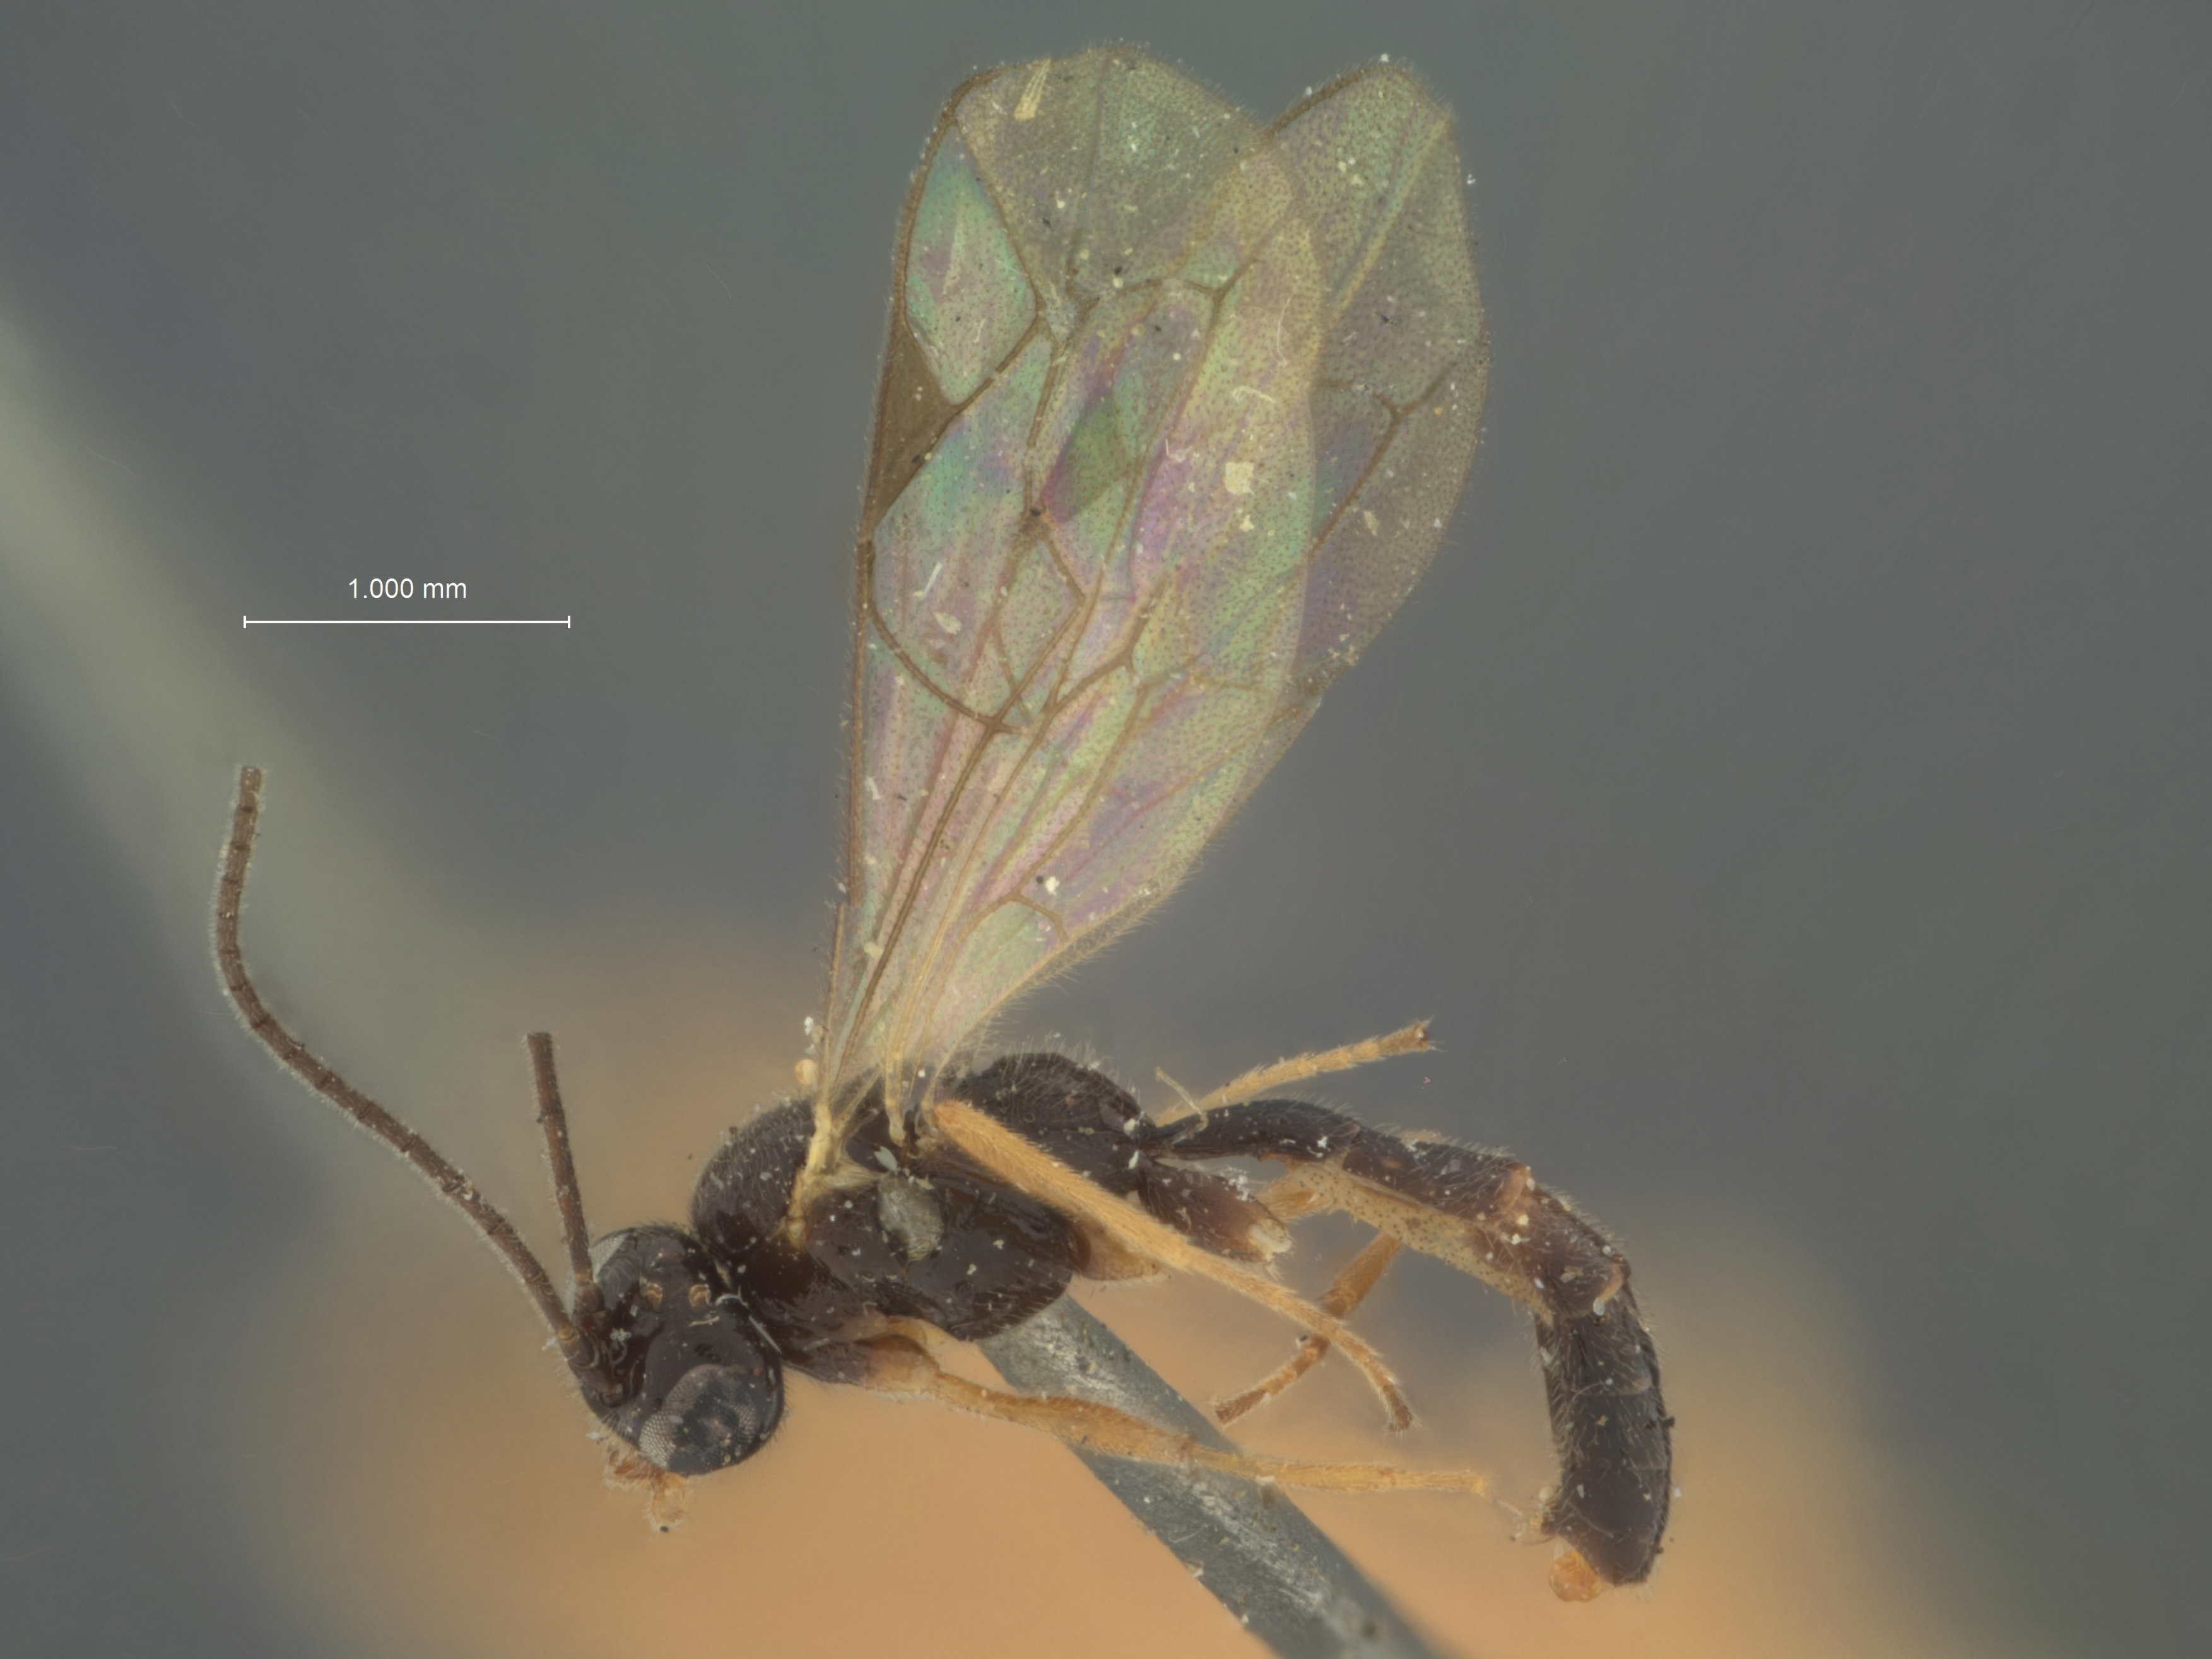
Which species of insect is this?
Stiboscopus sitkensis
